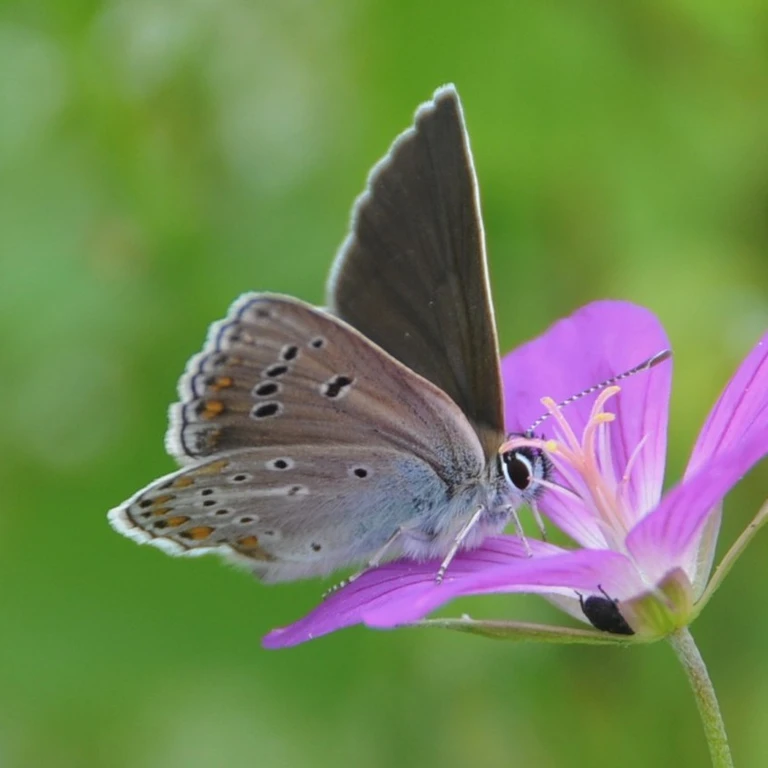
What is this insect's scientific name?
Eumedonia eumedon
